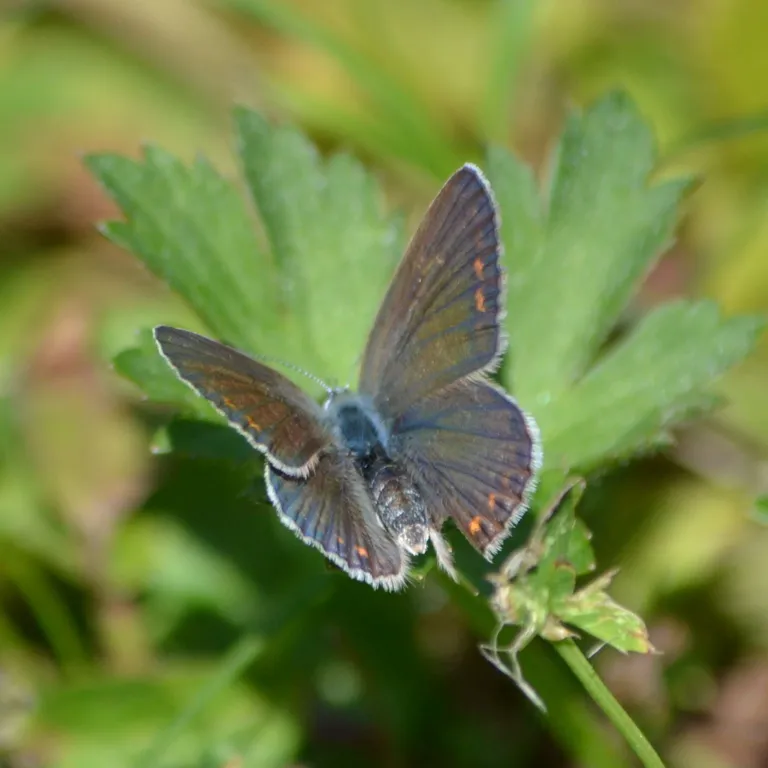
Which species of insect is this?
Polyommatus icarus
